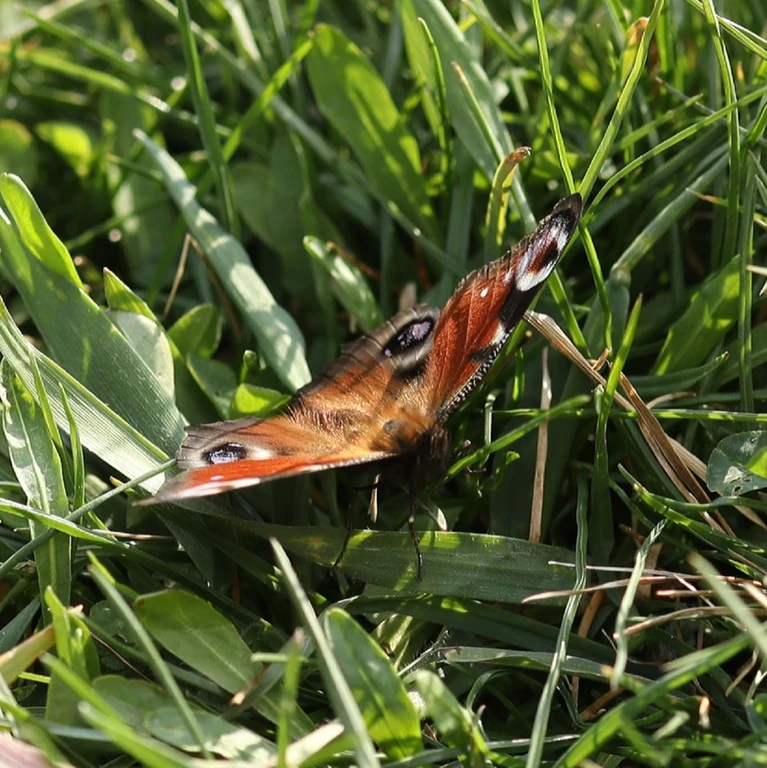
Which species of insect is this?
Aglais io
